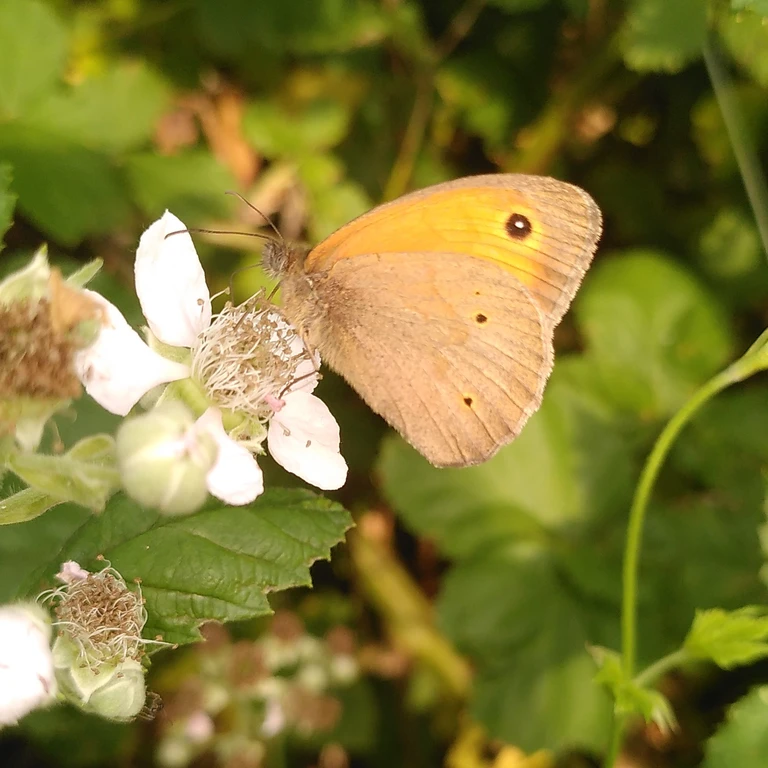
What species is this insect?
Maniola jurtina
